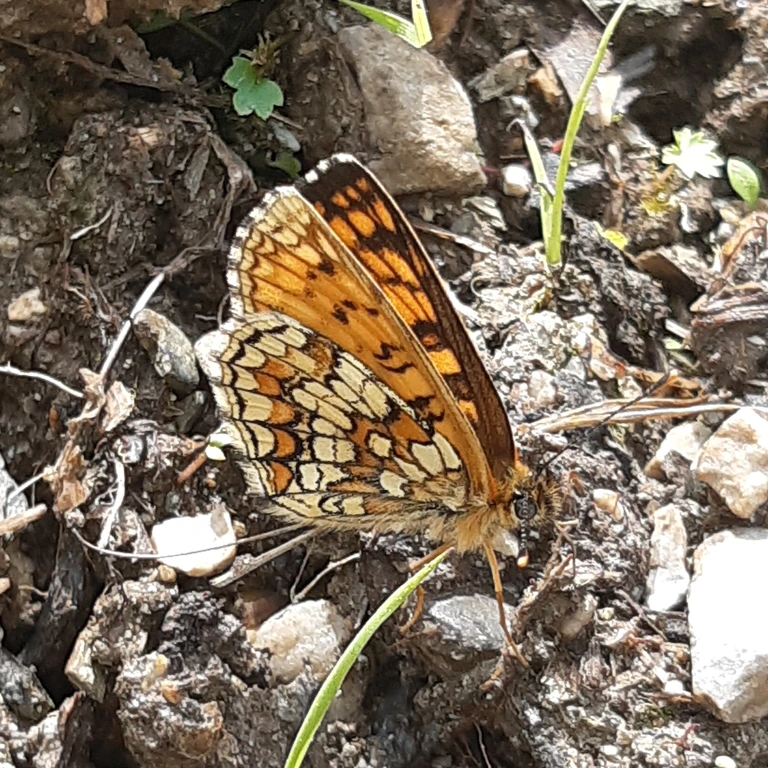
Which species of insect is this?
Melitaea athalia
